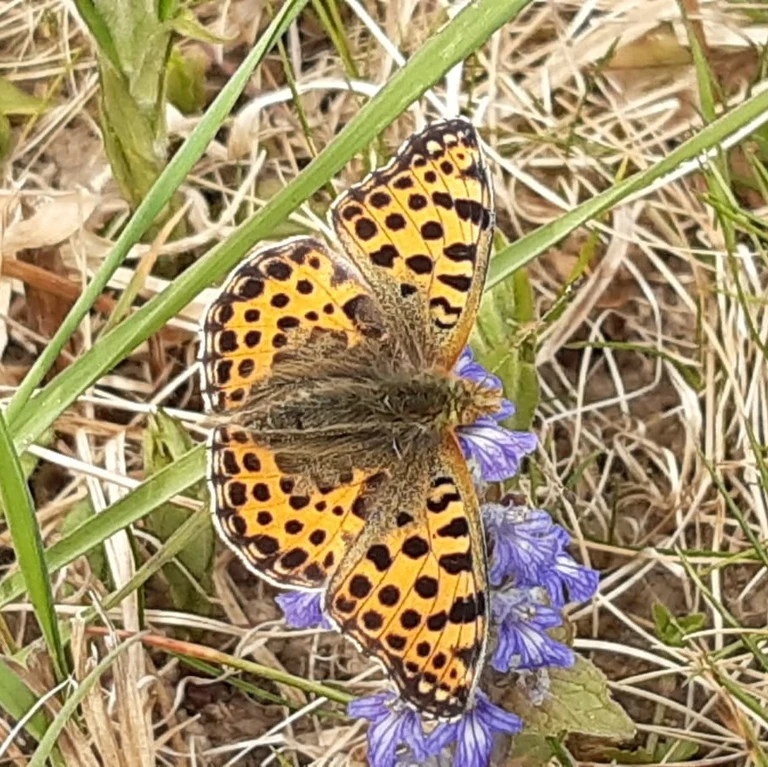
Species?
Issoria lathonia
